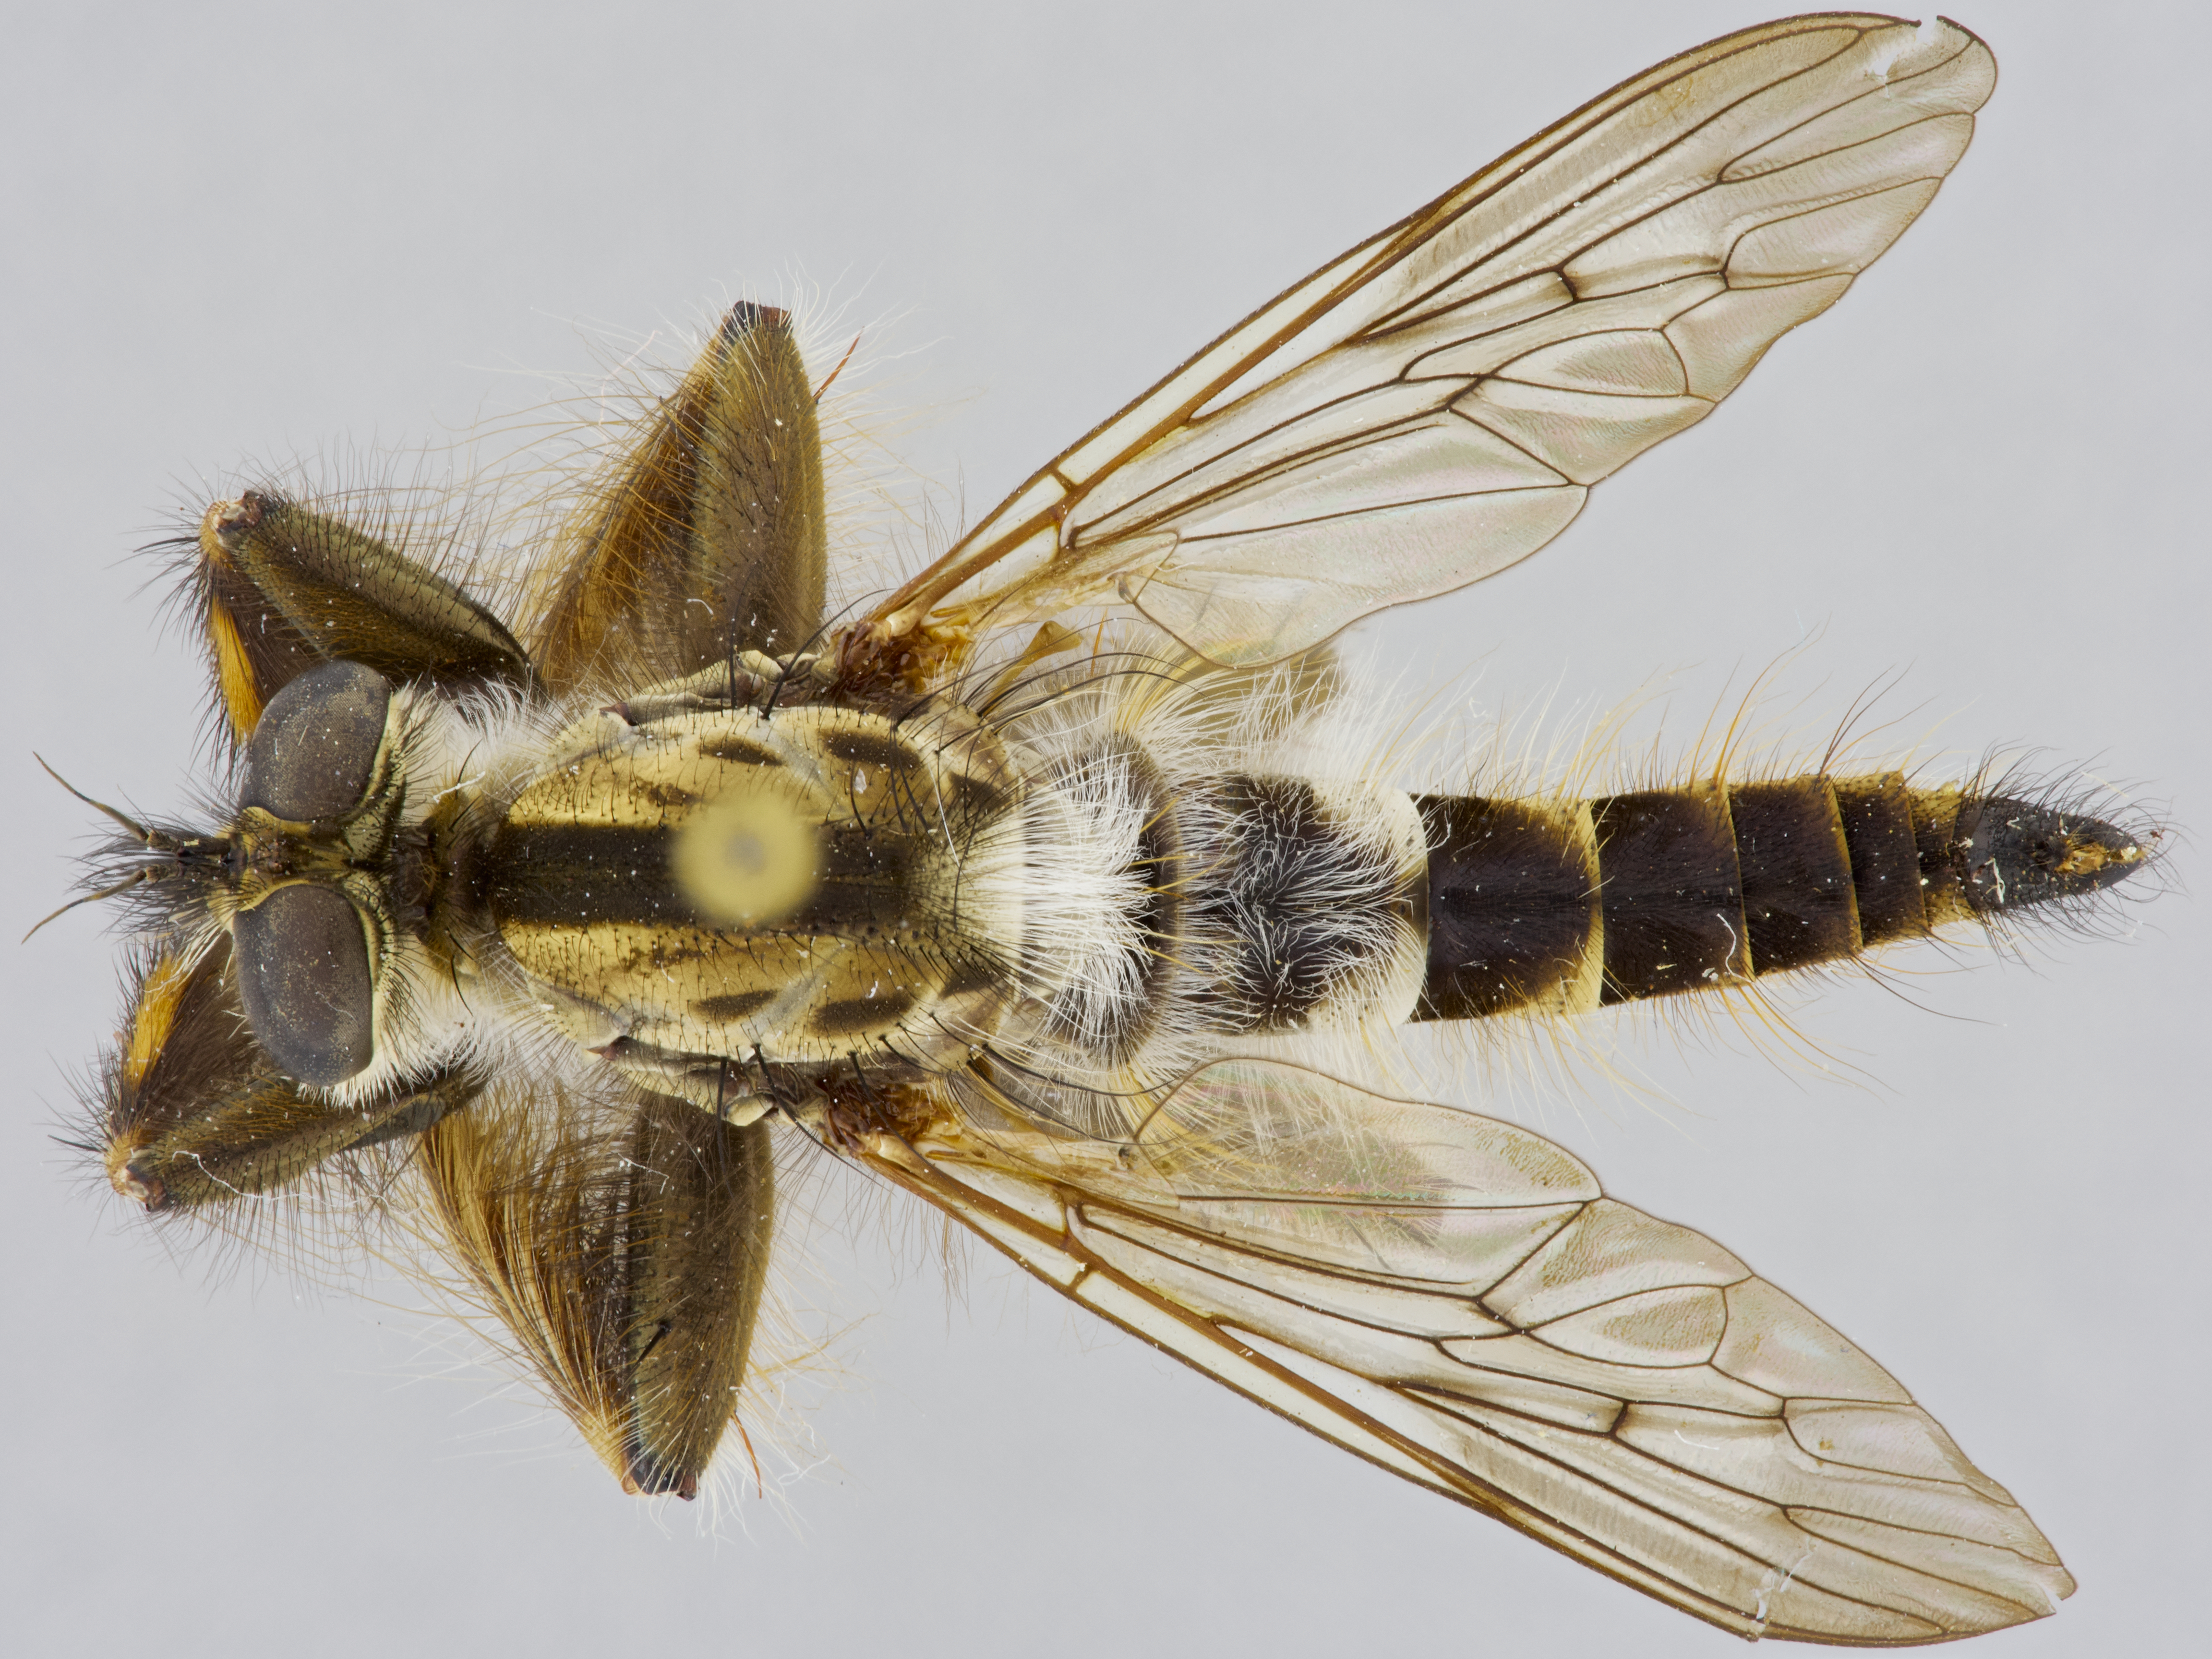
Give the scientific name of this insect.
Dasophrys androclea
